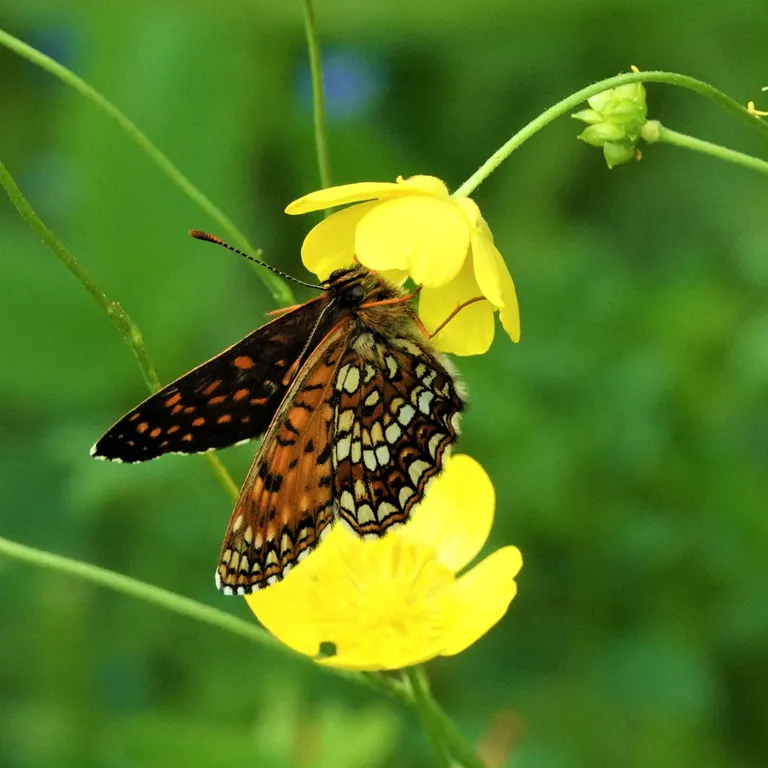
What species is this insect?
Melitaea diamina
